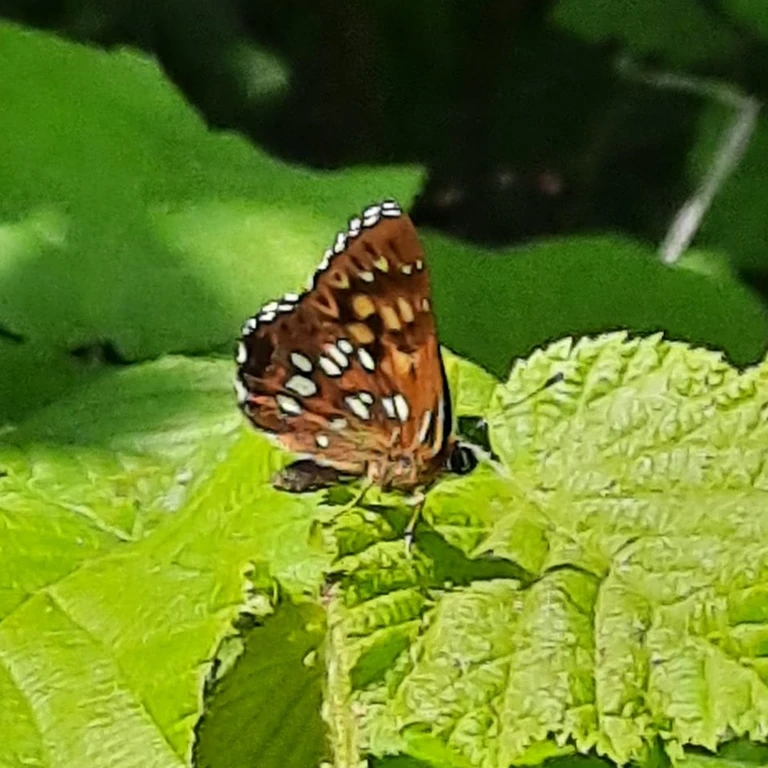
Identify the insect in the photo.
Hamearis lucina
